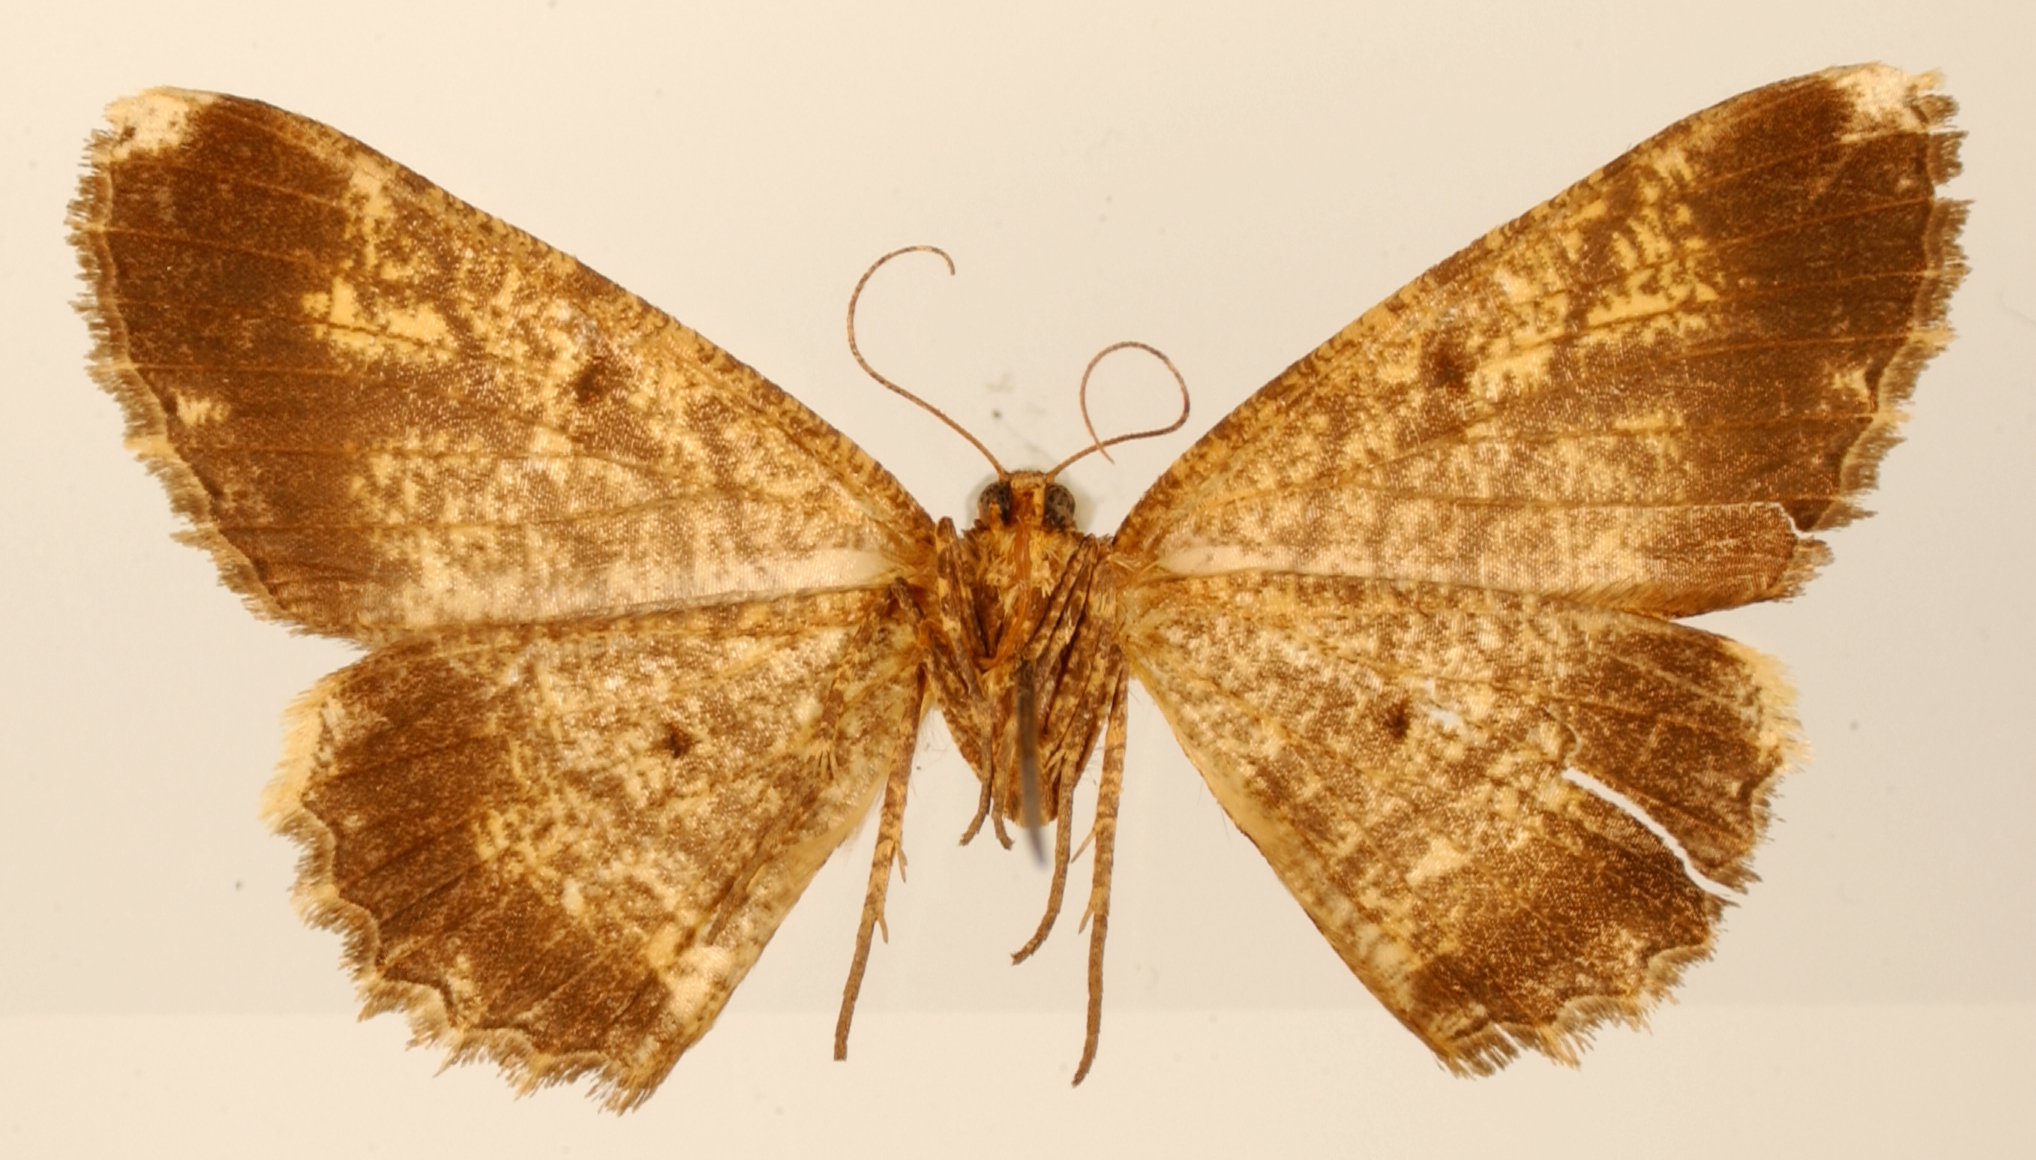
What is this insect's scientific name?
Tephrosia trisurca
